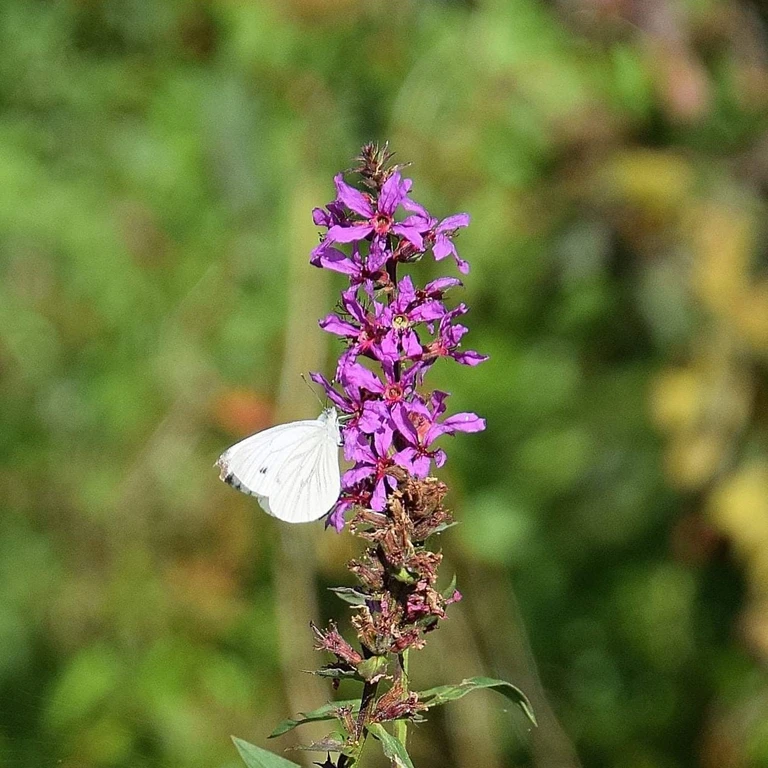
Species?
Pieris napi
